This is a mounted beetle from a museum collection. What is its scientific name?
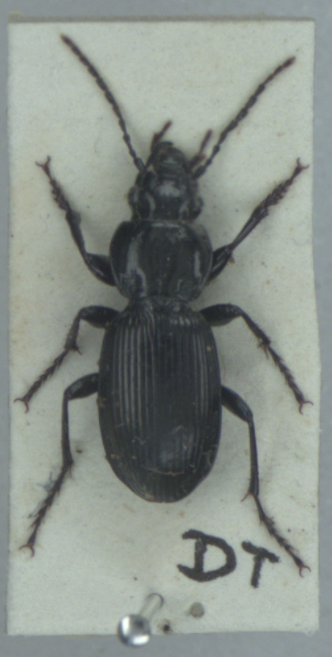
Pterostichus madidus
